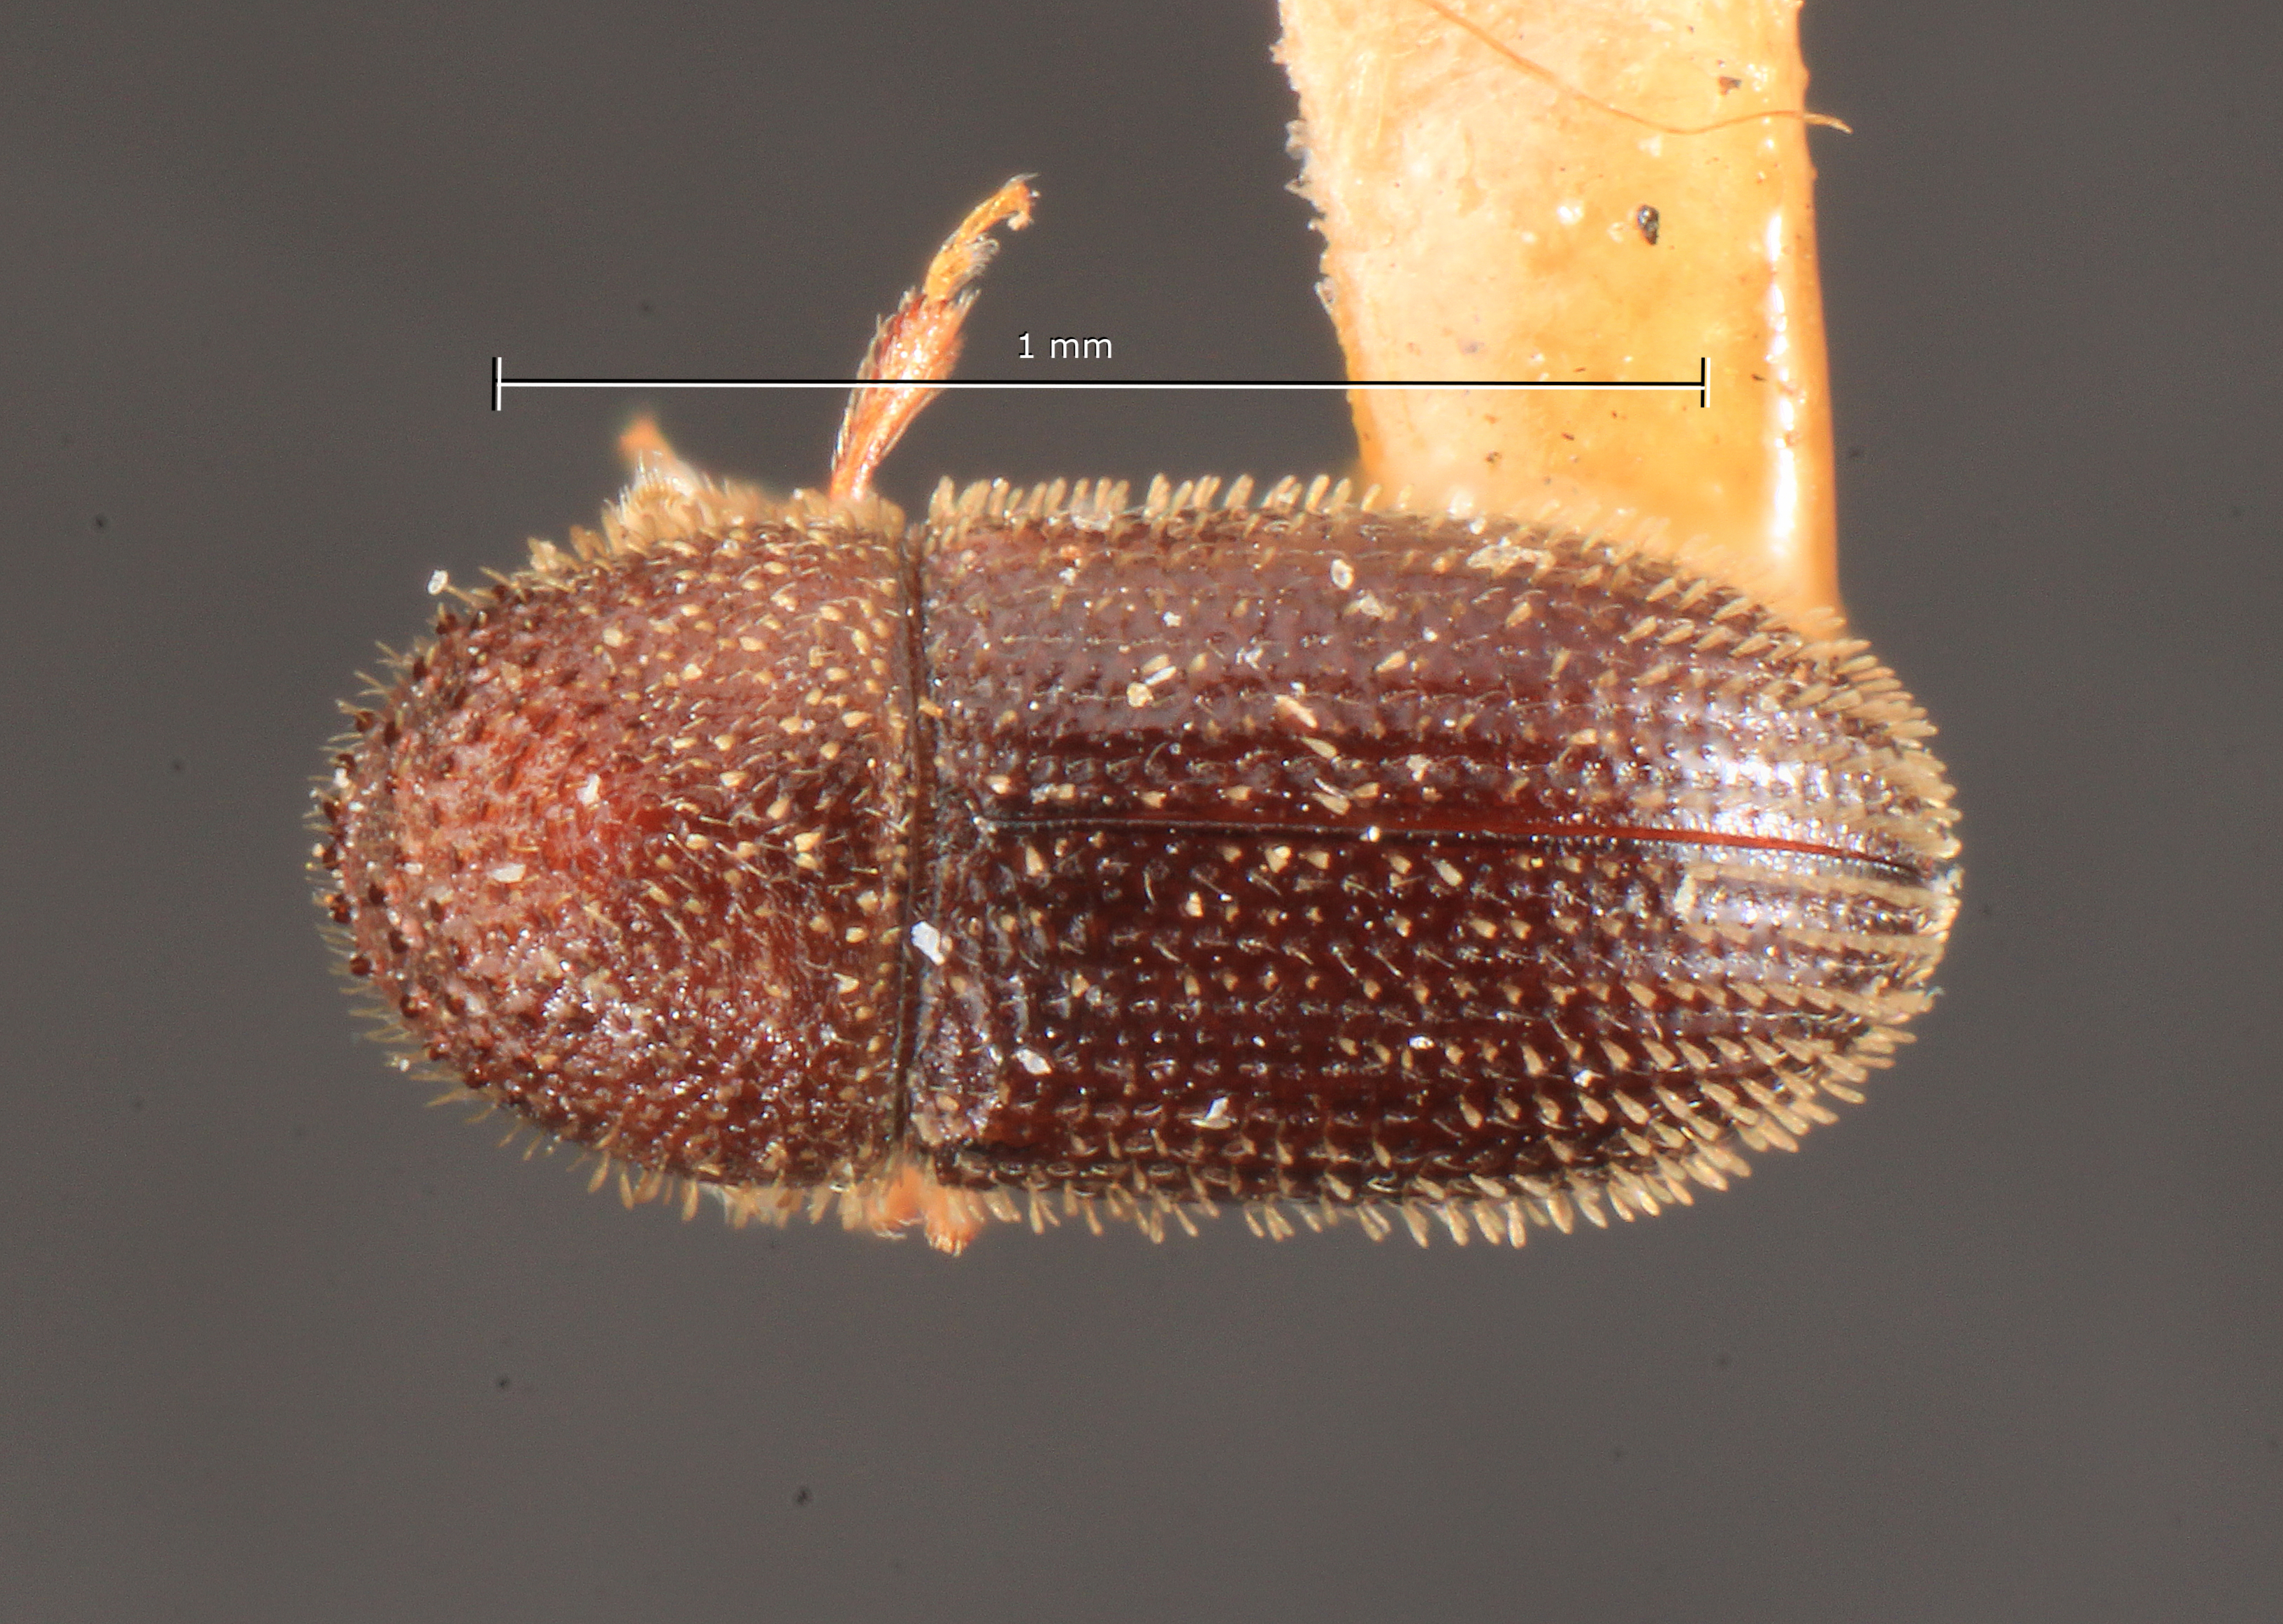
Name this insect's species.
Stephanoderes guatemalensis
